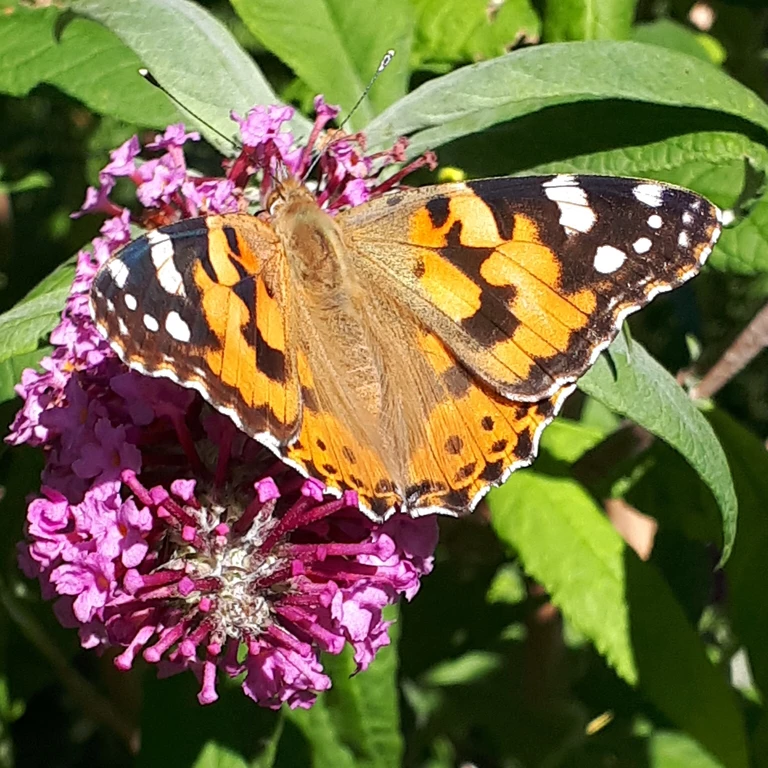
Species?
Vanessa cardui
